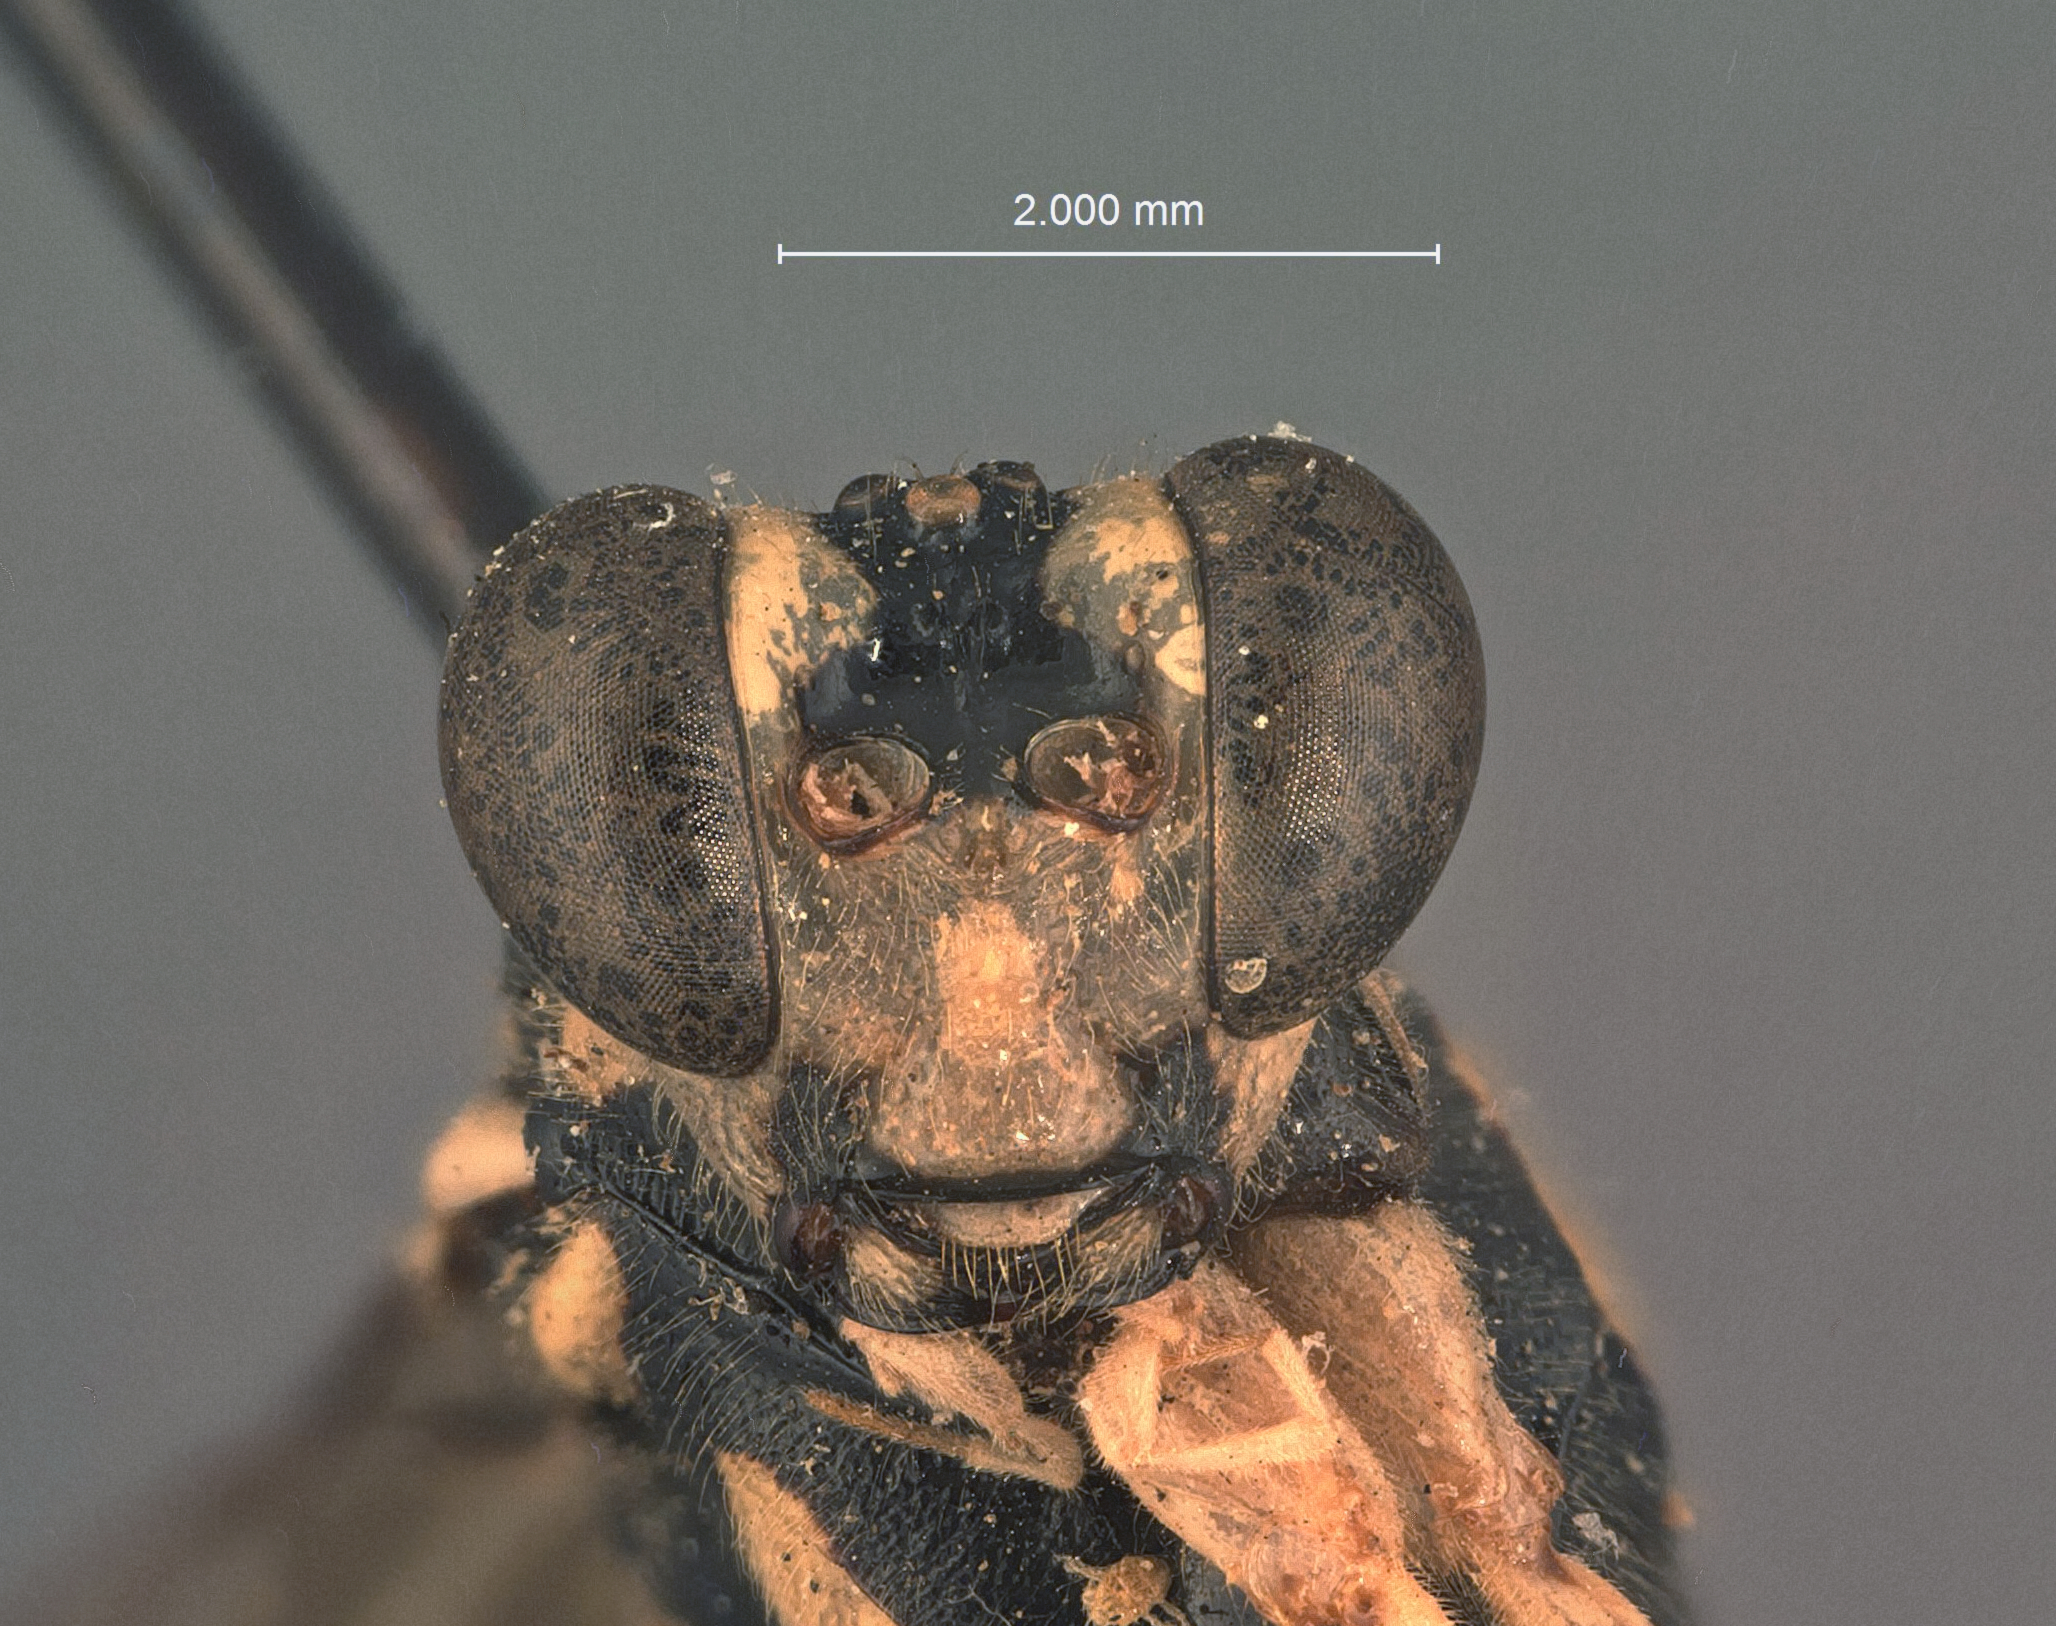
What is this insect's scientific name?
Cryptanura apophysis
